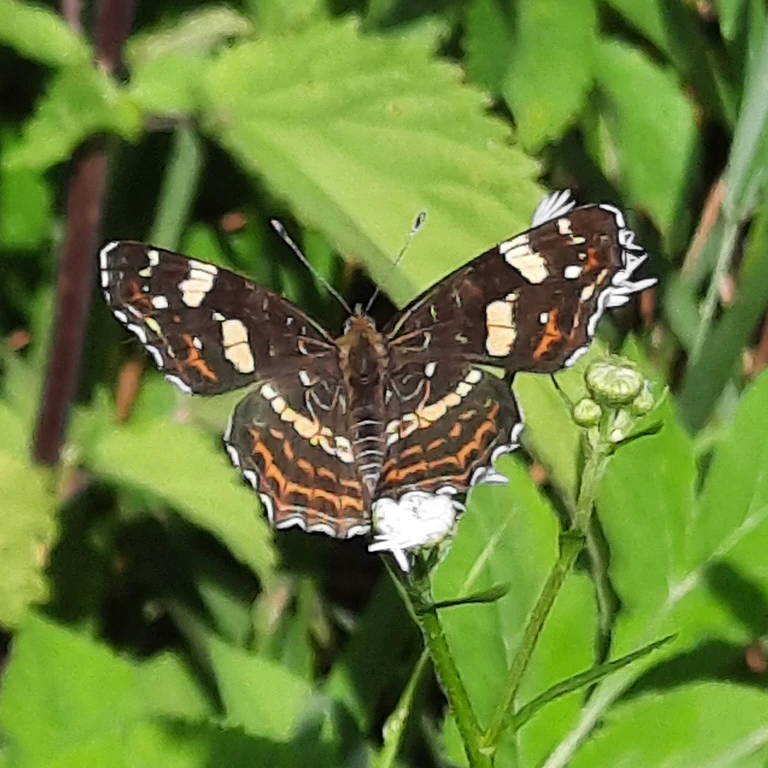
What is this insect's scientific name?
Araschnia levana
